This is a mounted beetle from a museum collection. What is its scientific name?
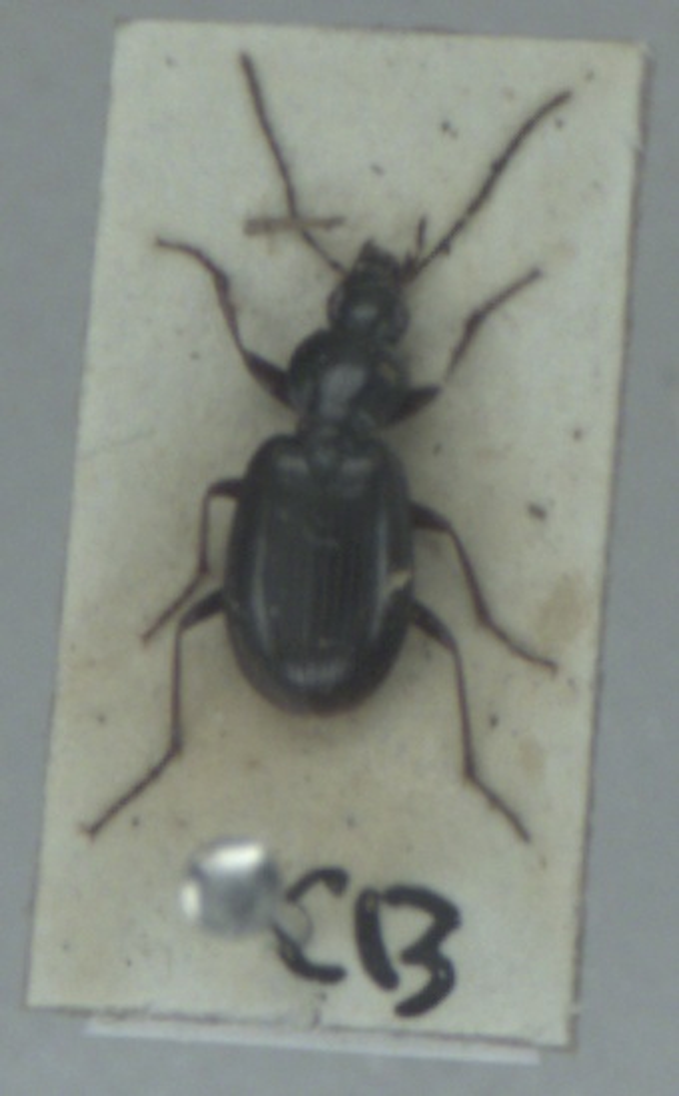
Agonum fuliginosum
